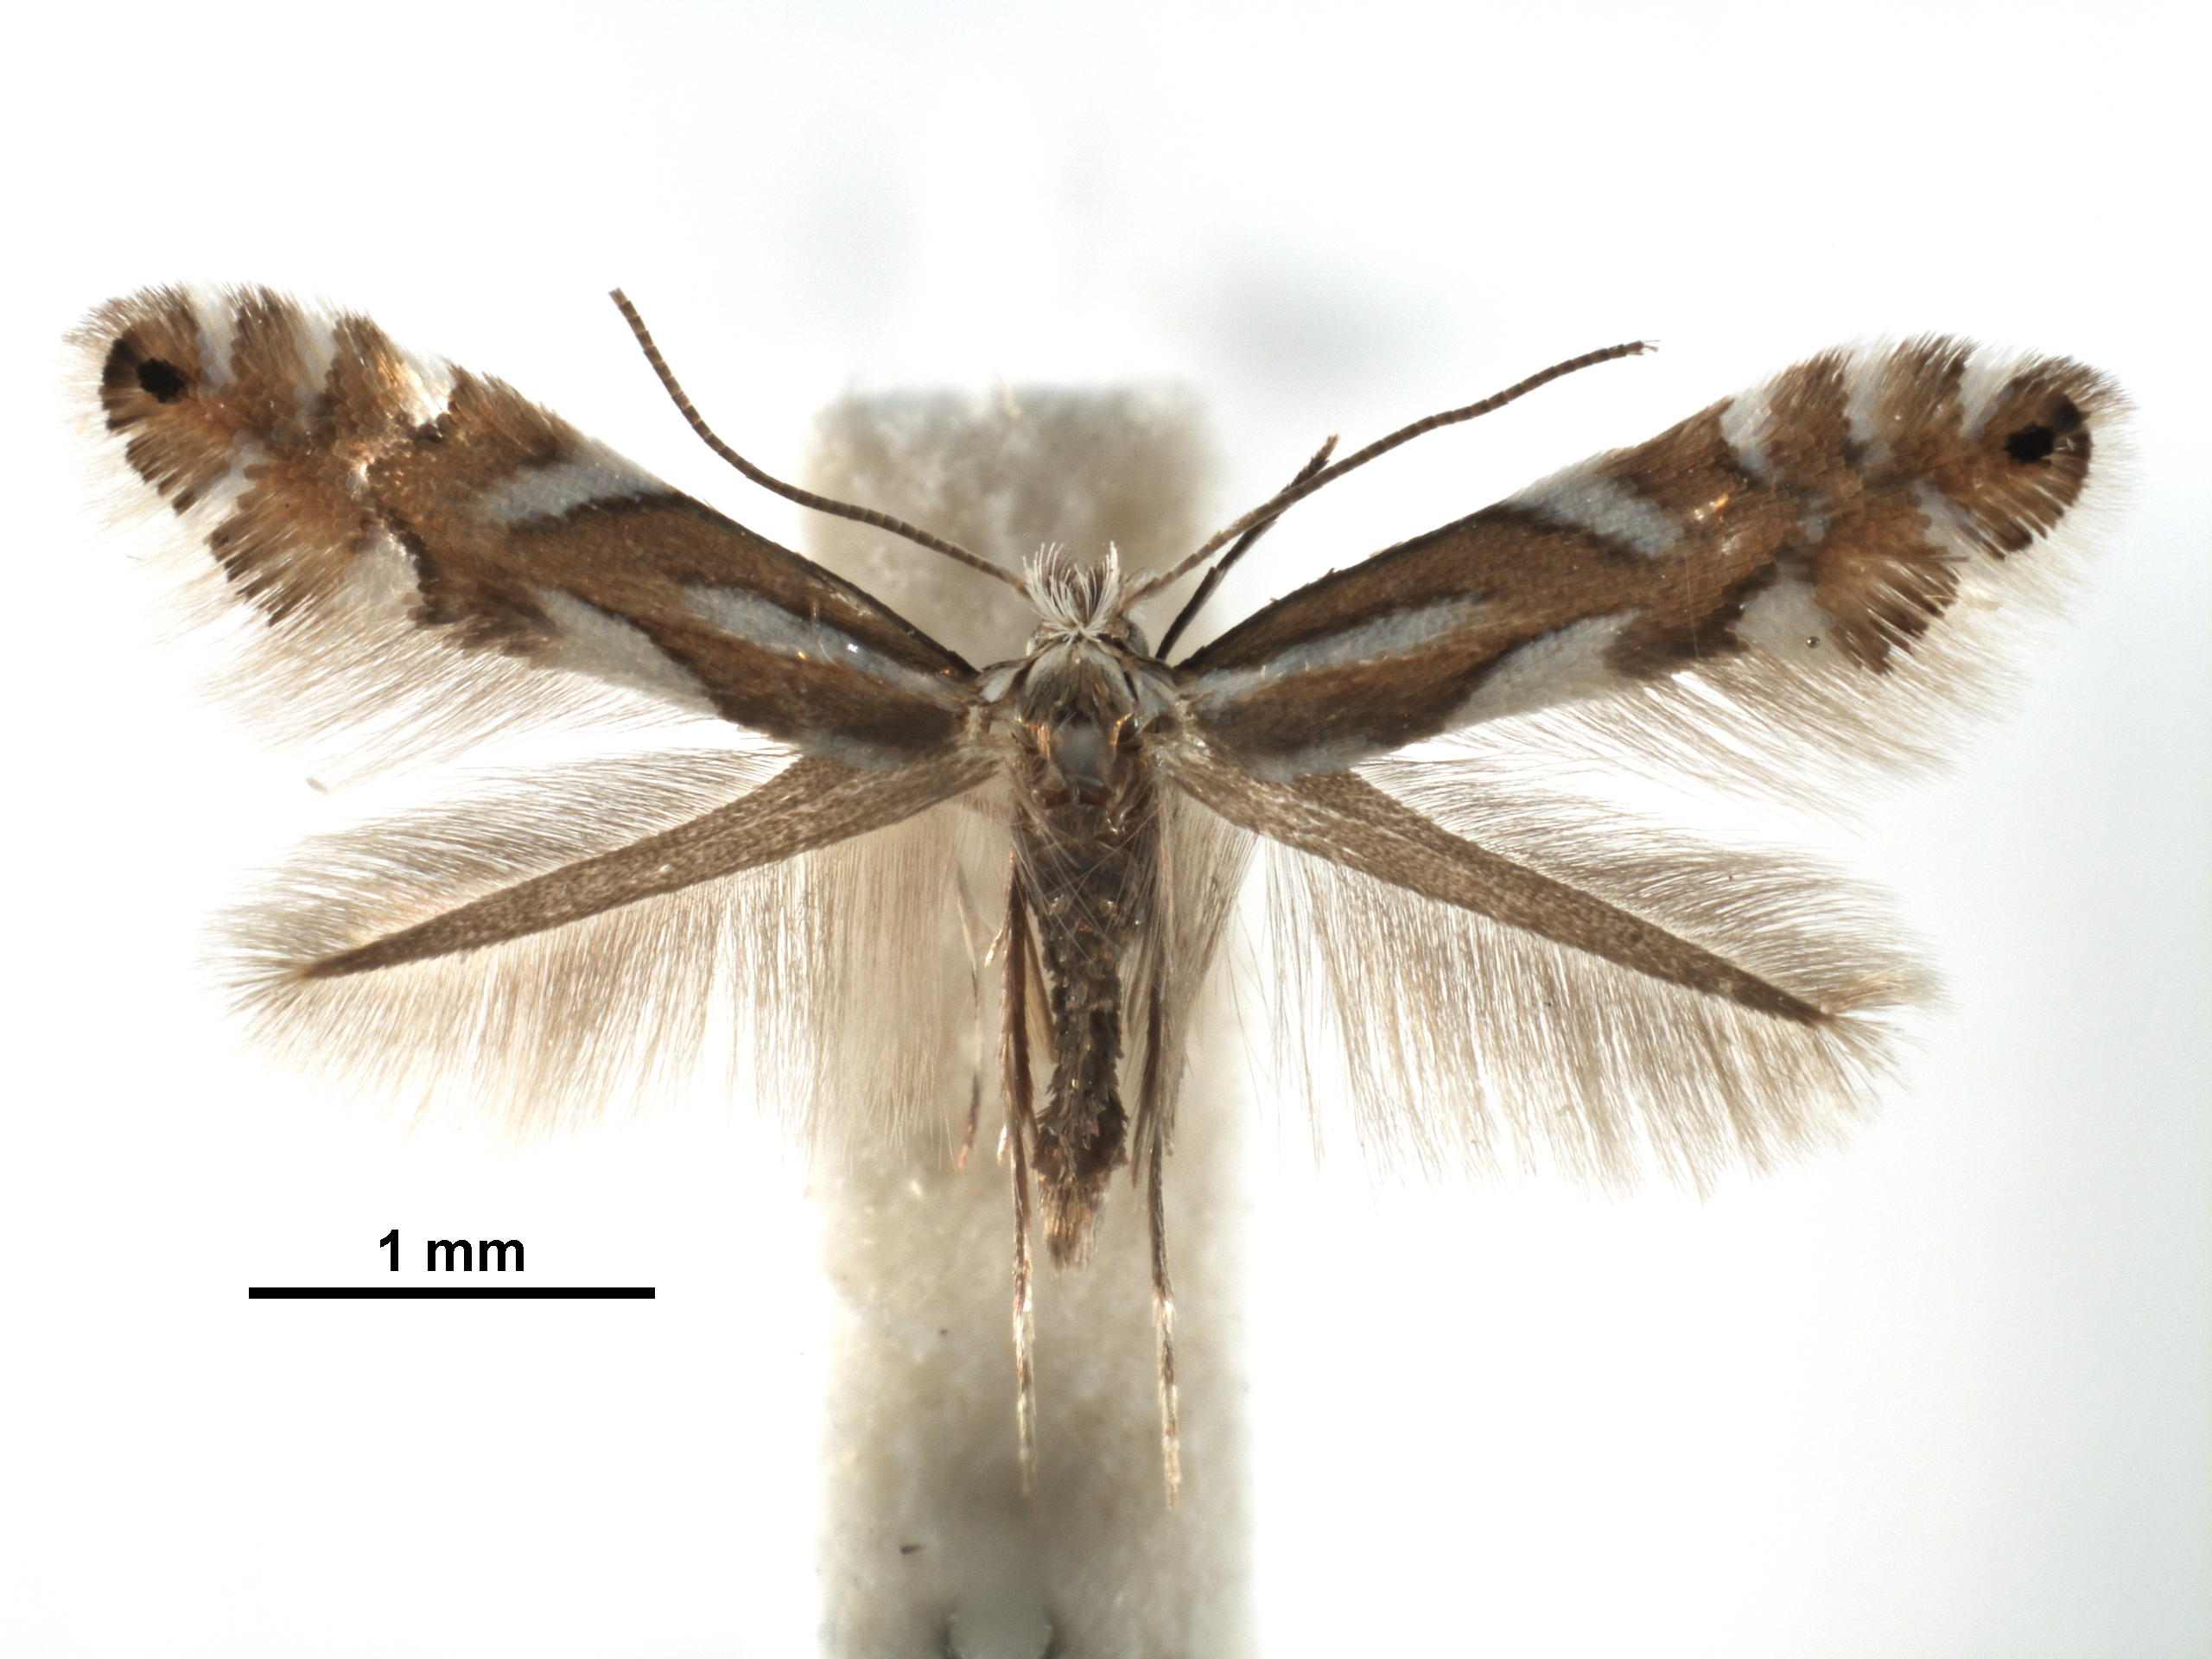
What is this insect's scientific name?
Phyllonorycter hauderiella
